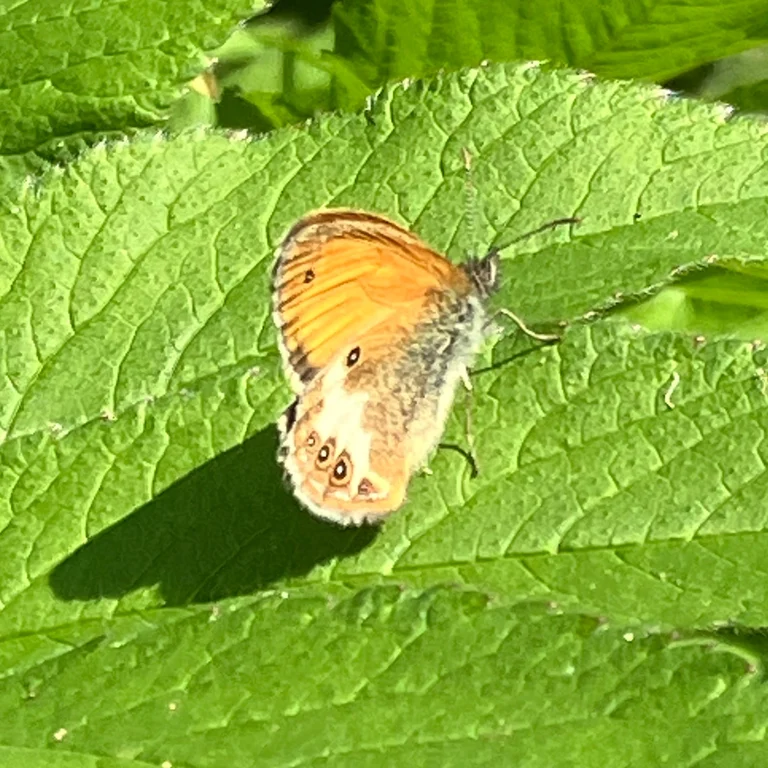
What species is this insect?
Coenonympha arcania
